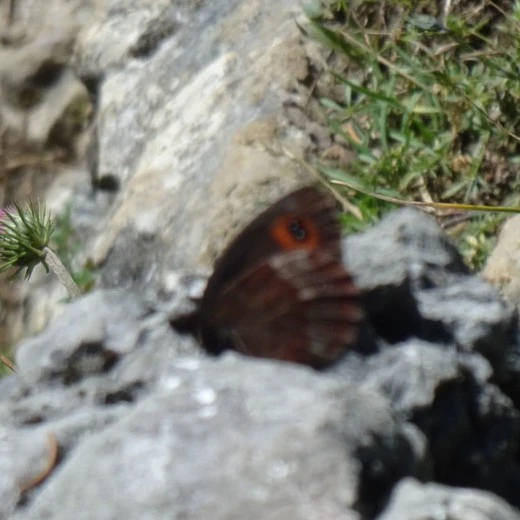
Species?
Erebia aethiops
